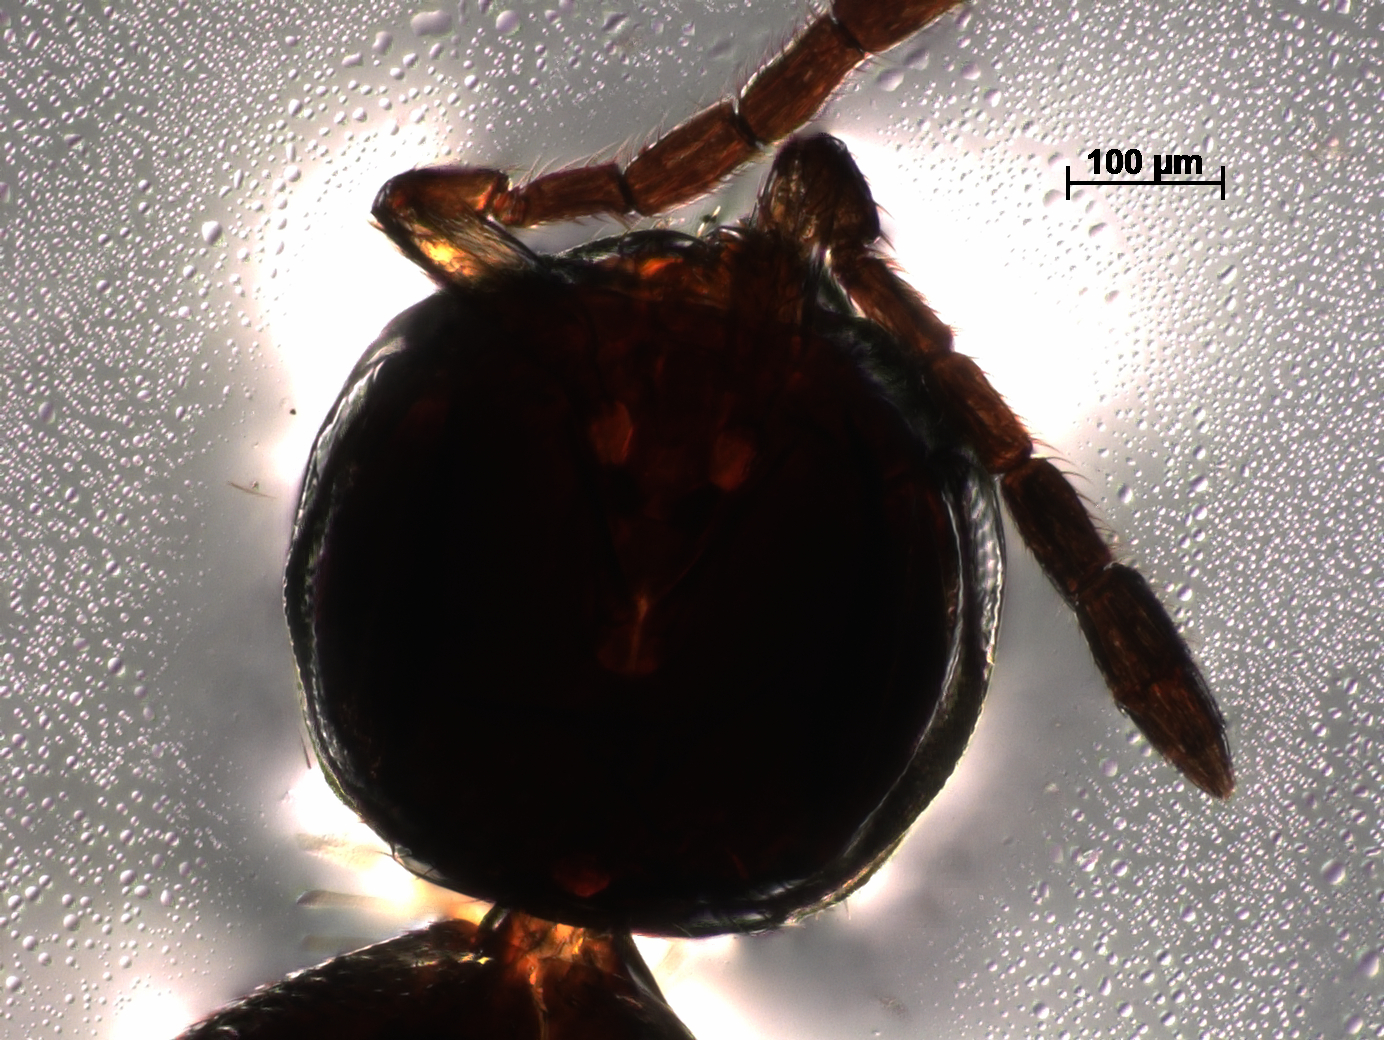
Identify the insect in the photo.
Elasmus indicoides
